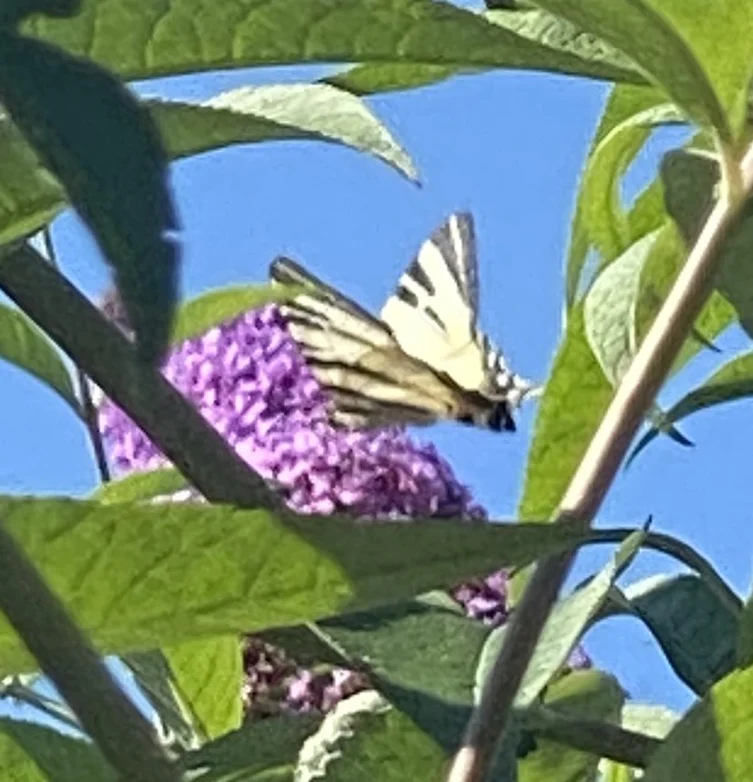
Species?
Iphiclides podalirius
